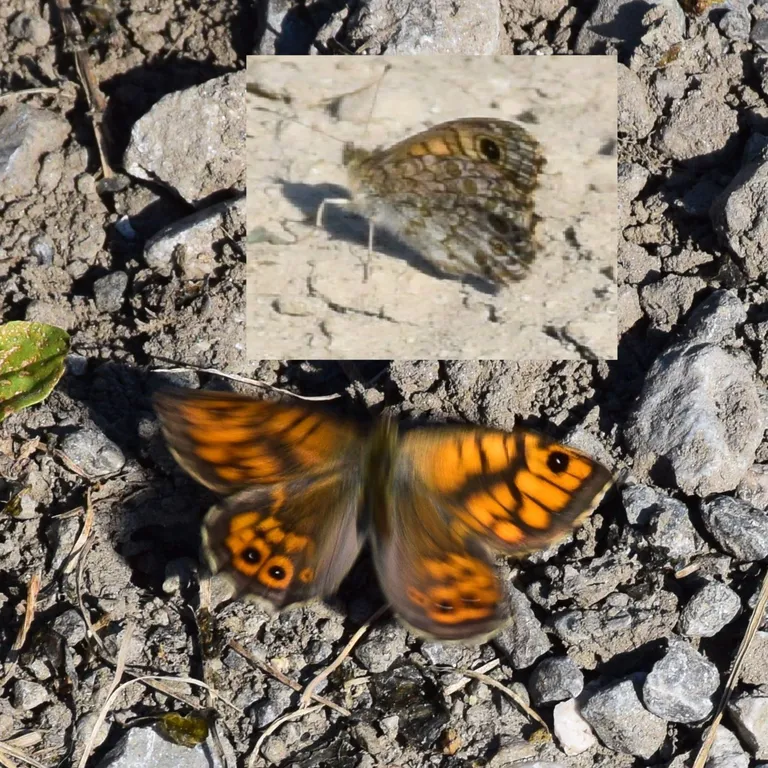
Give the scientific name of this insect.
Lasiommata megera (also Pararge megera)
